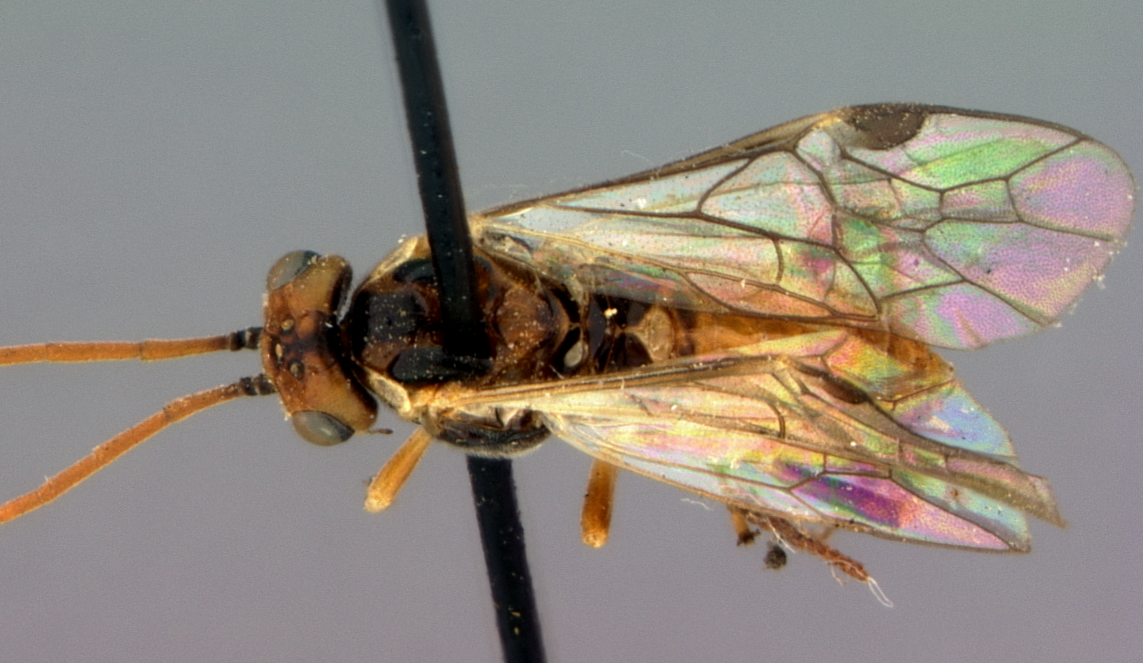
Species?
Pteronus cockerelli
